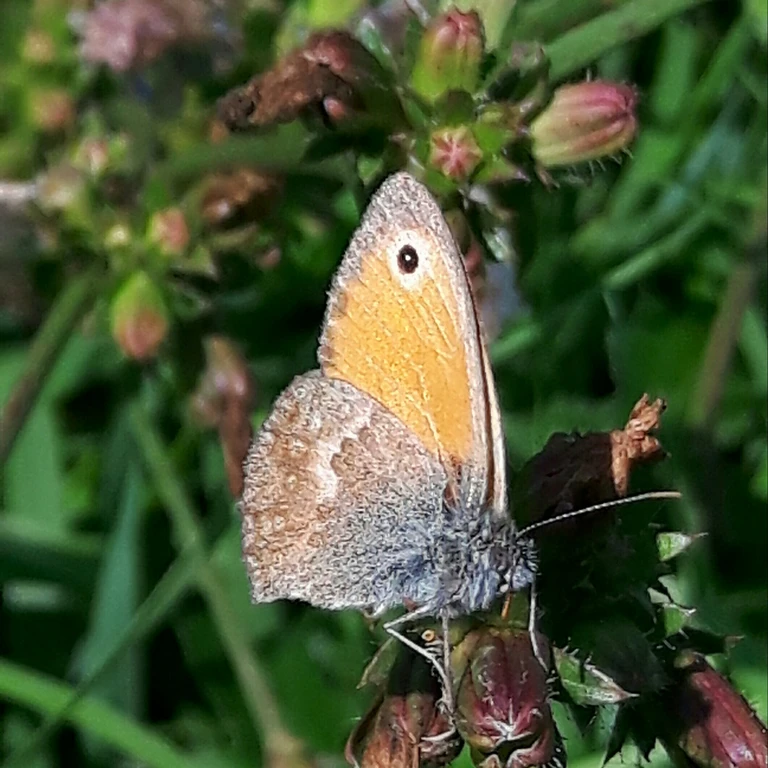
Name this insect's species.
Coenonympha pamphilus
